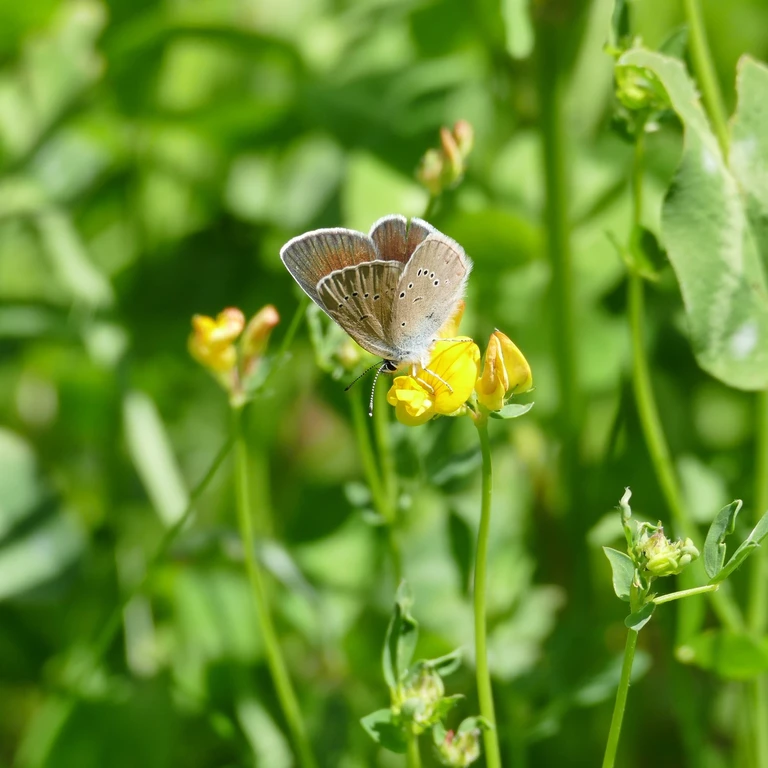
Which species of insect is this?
Cyaniris semiargus
